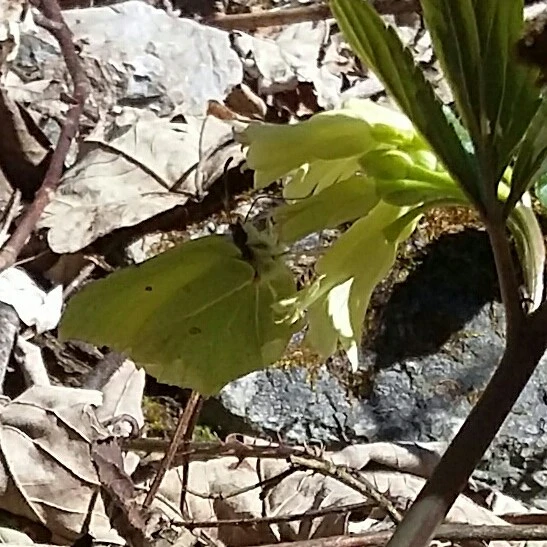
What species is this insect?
Gonepteryx rhamni
